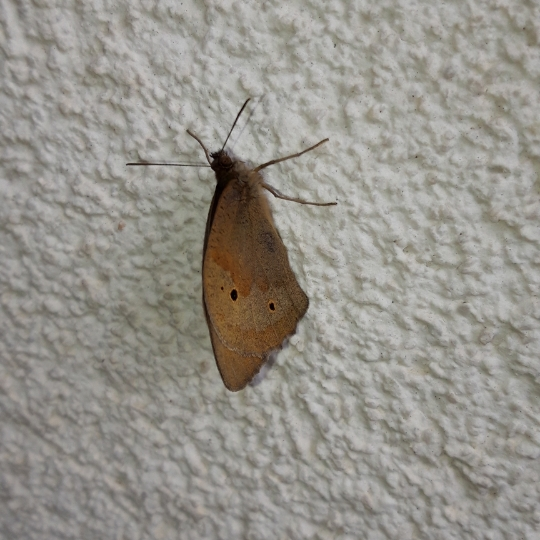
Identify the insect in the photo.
Maniola jurtina
